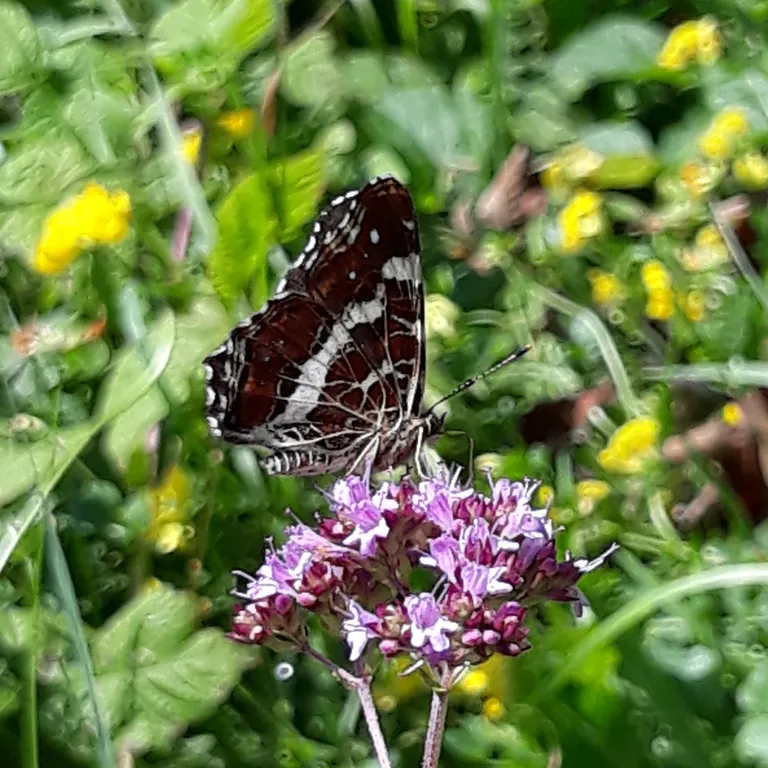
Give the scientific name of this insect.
Araschnia levana
